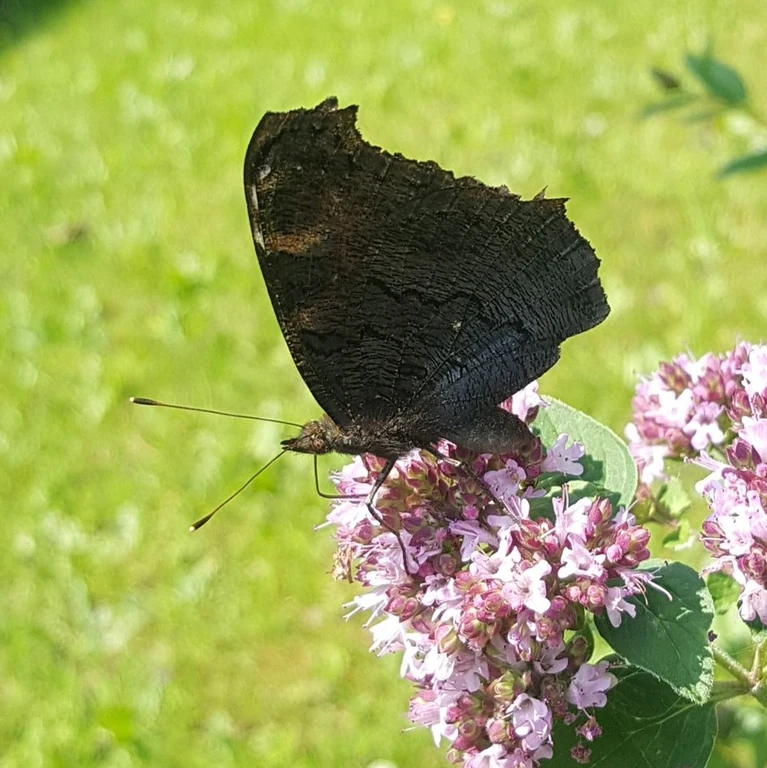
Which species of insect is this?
Aglais io
